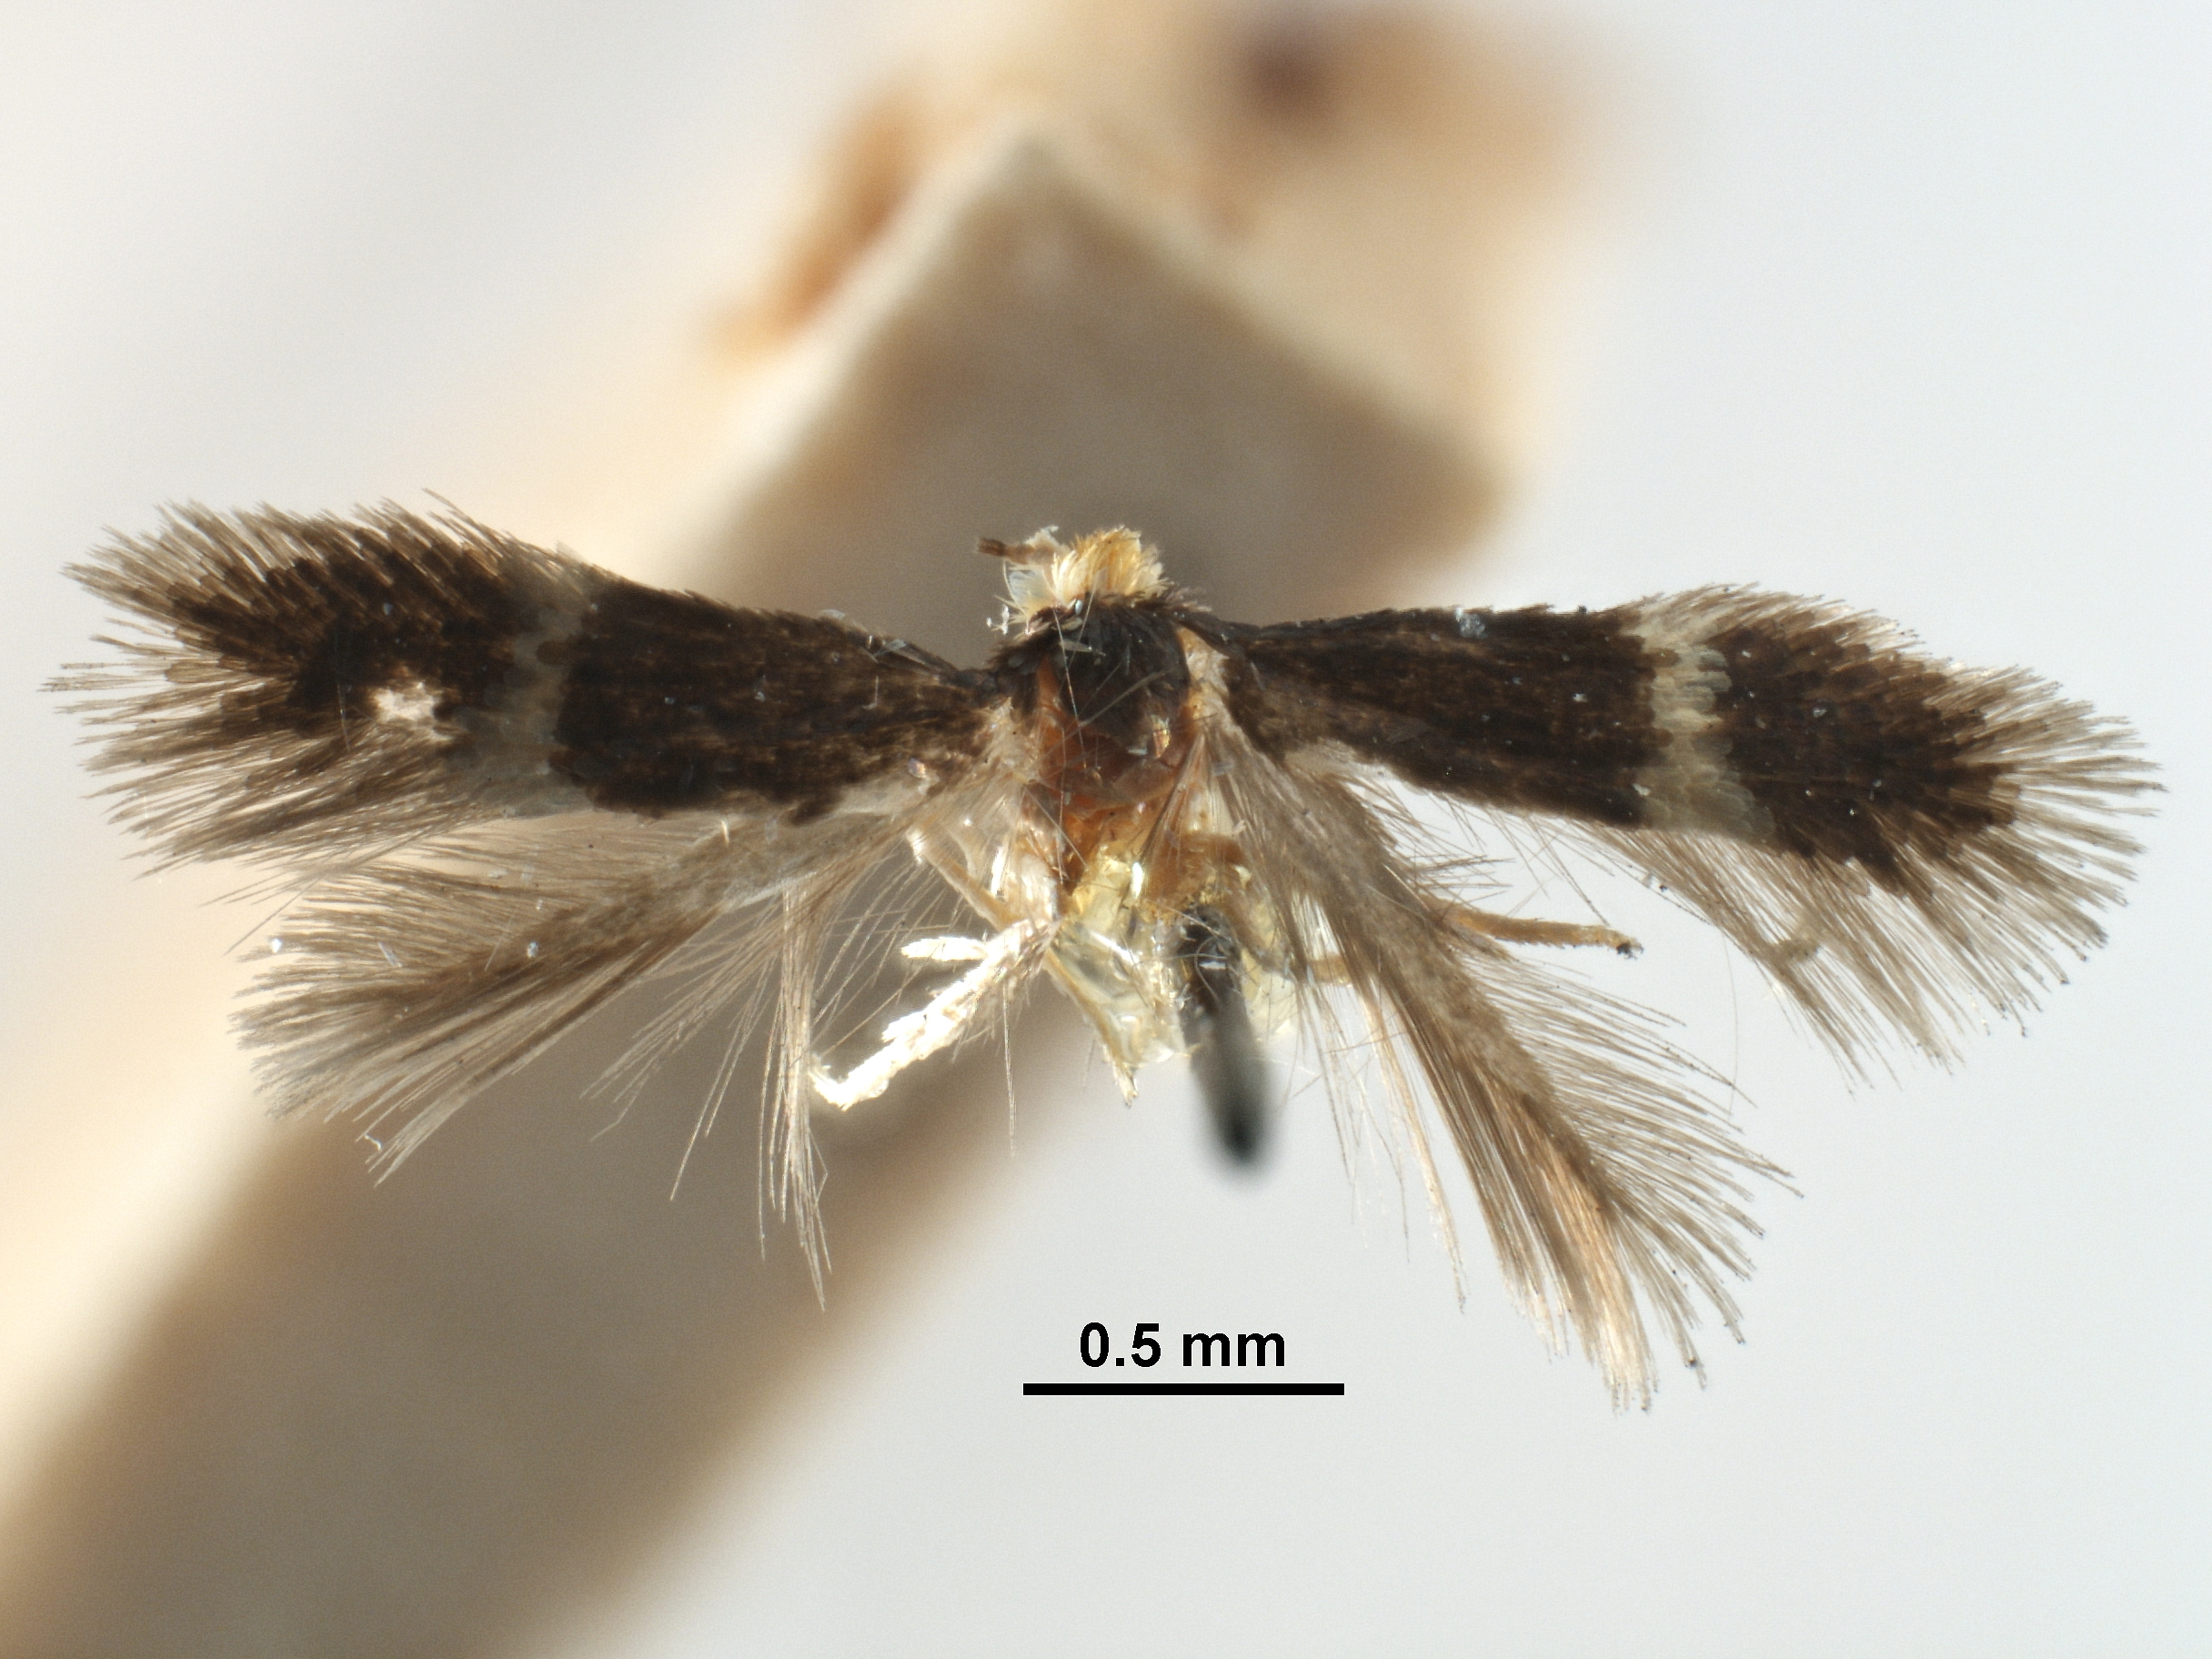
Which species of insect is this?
Stigmella altella
